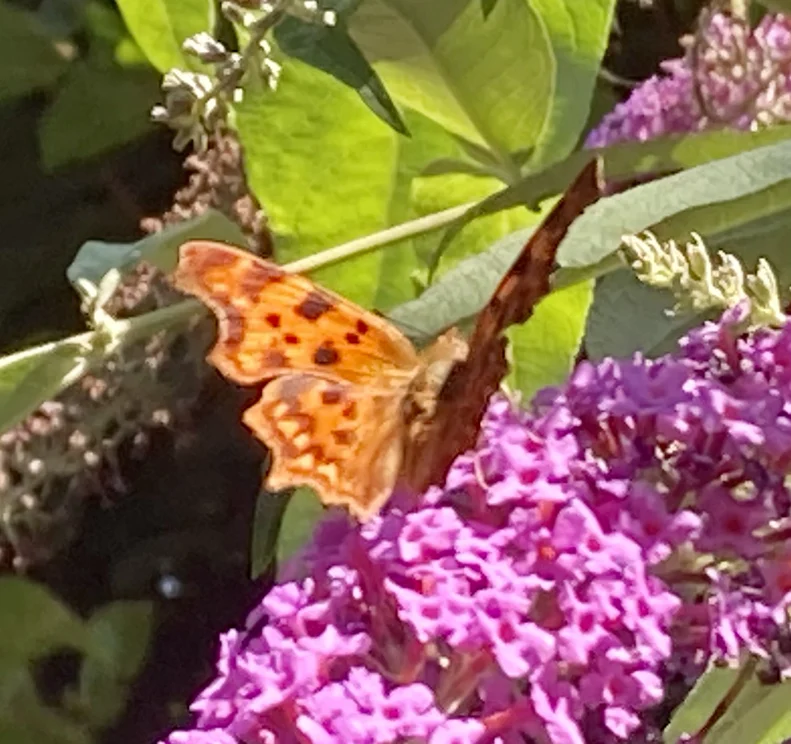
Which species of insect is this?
Polygonia c-album
